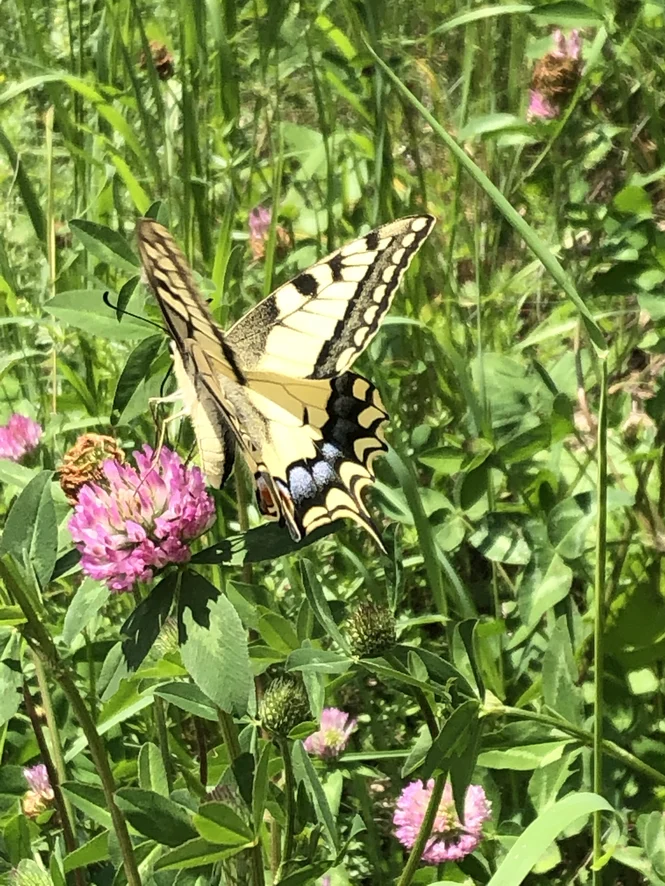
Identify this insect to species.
Papilio machaon
